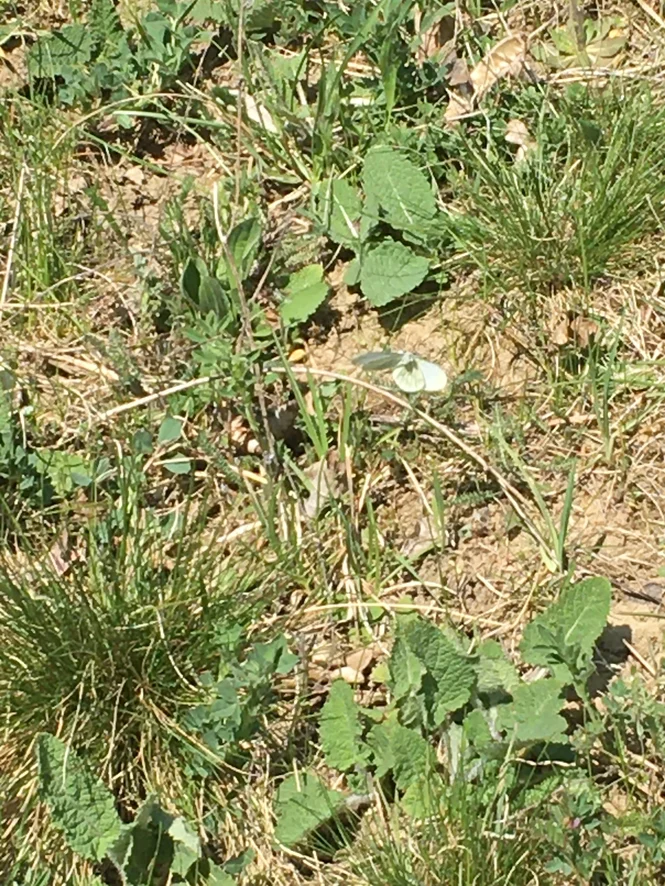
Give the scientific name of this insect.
Leptidea sinapis/juvernica
